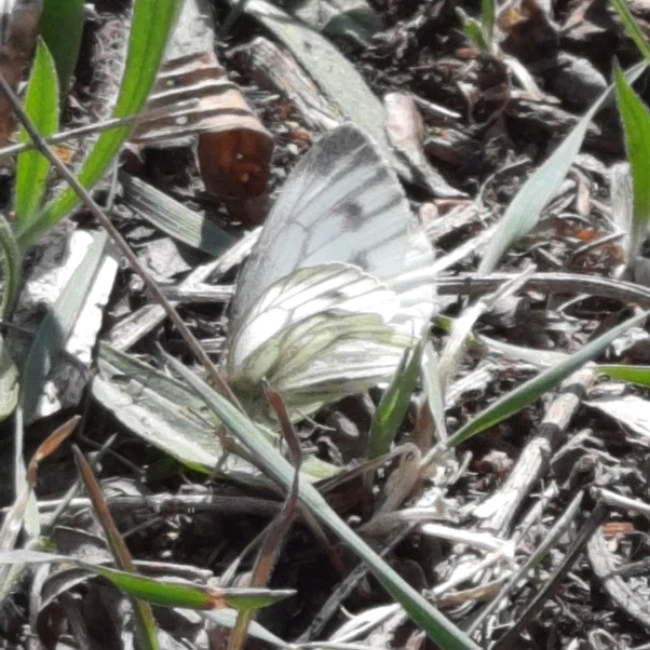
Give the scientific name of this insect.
Pieris napi
